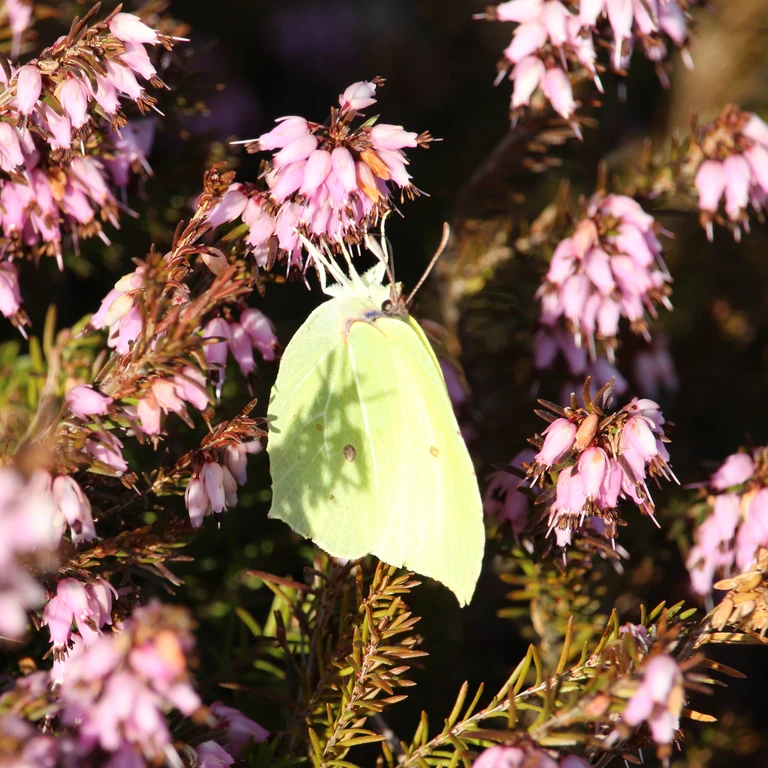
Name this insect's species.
Gonepteryx rhamni
